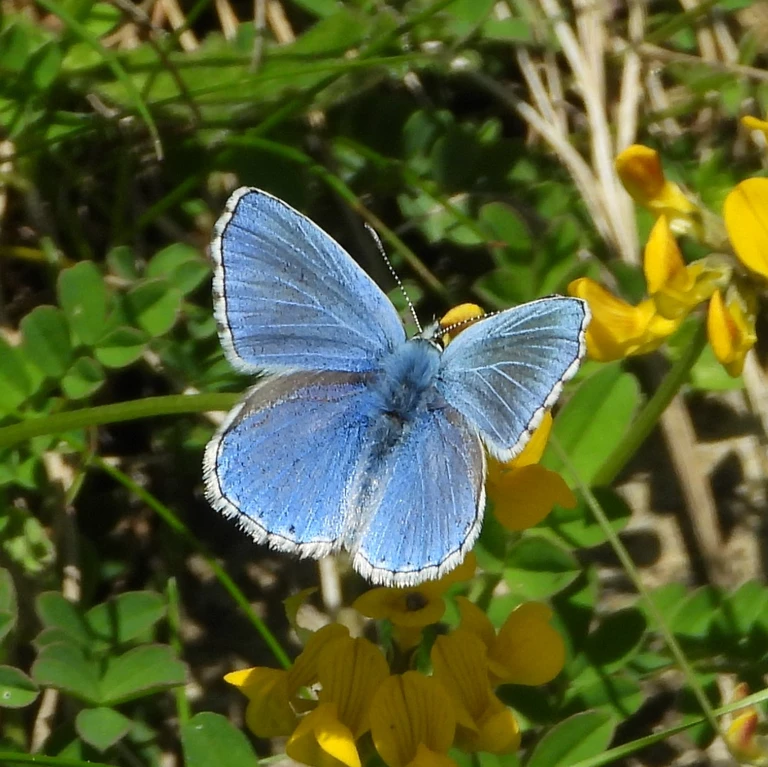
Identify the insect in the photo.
Lysandra bellargus
